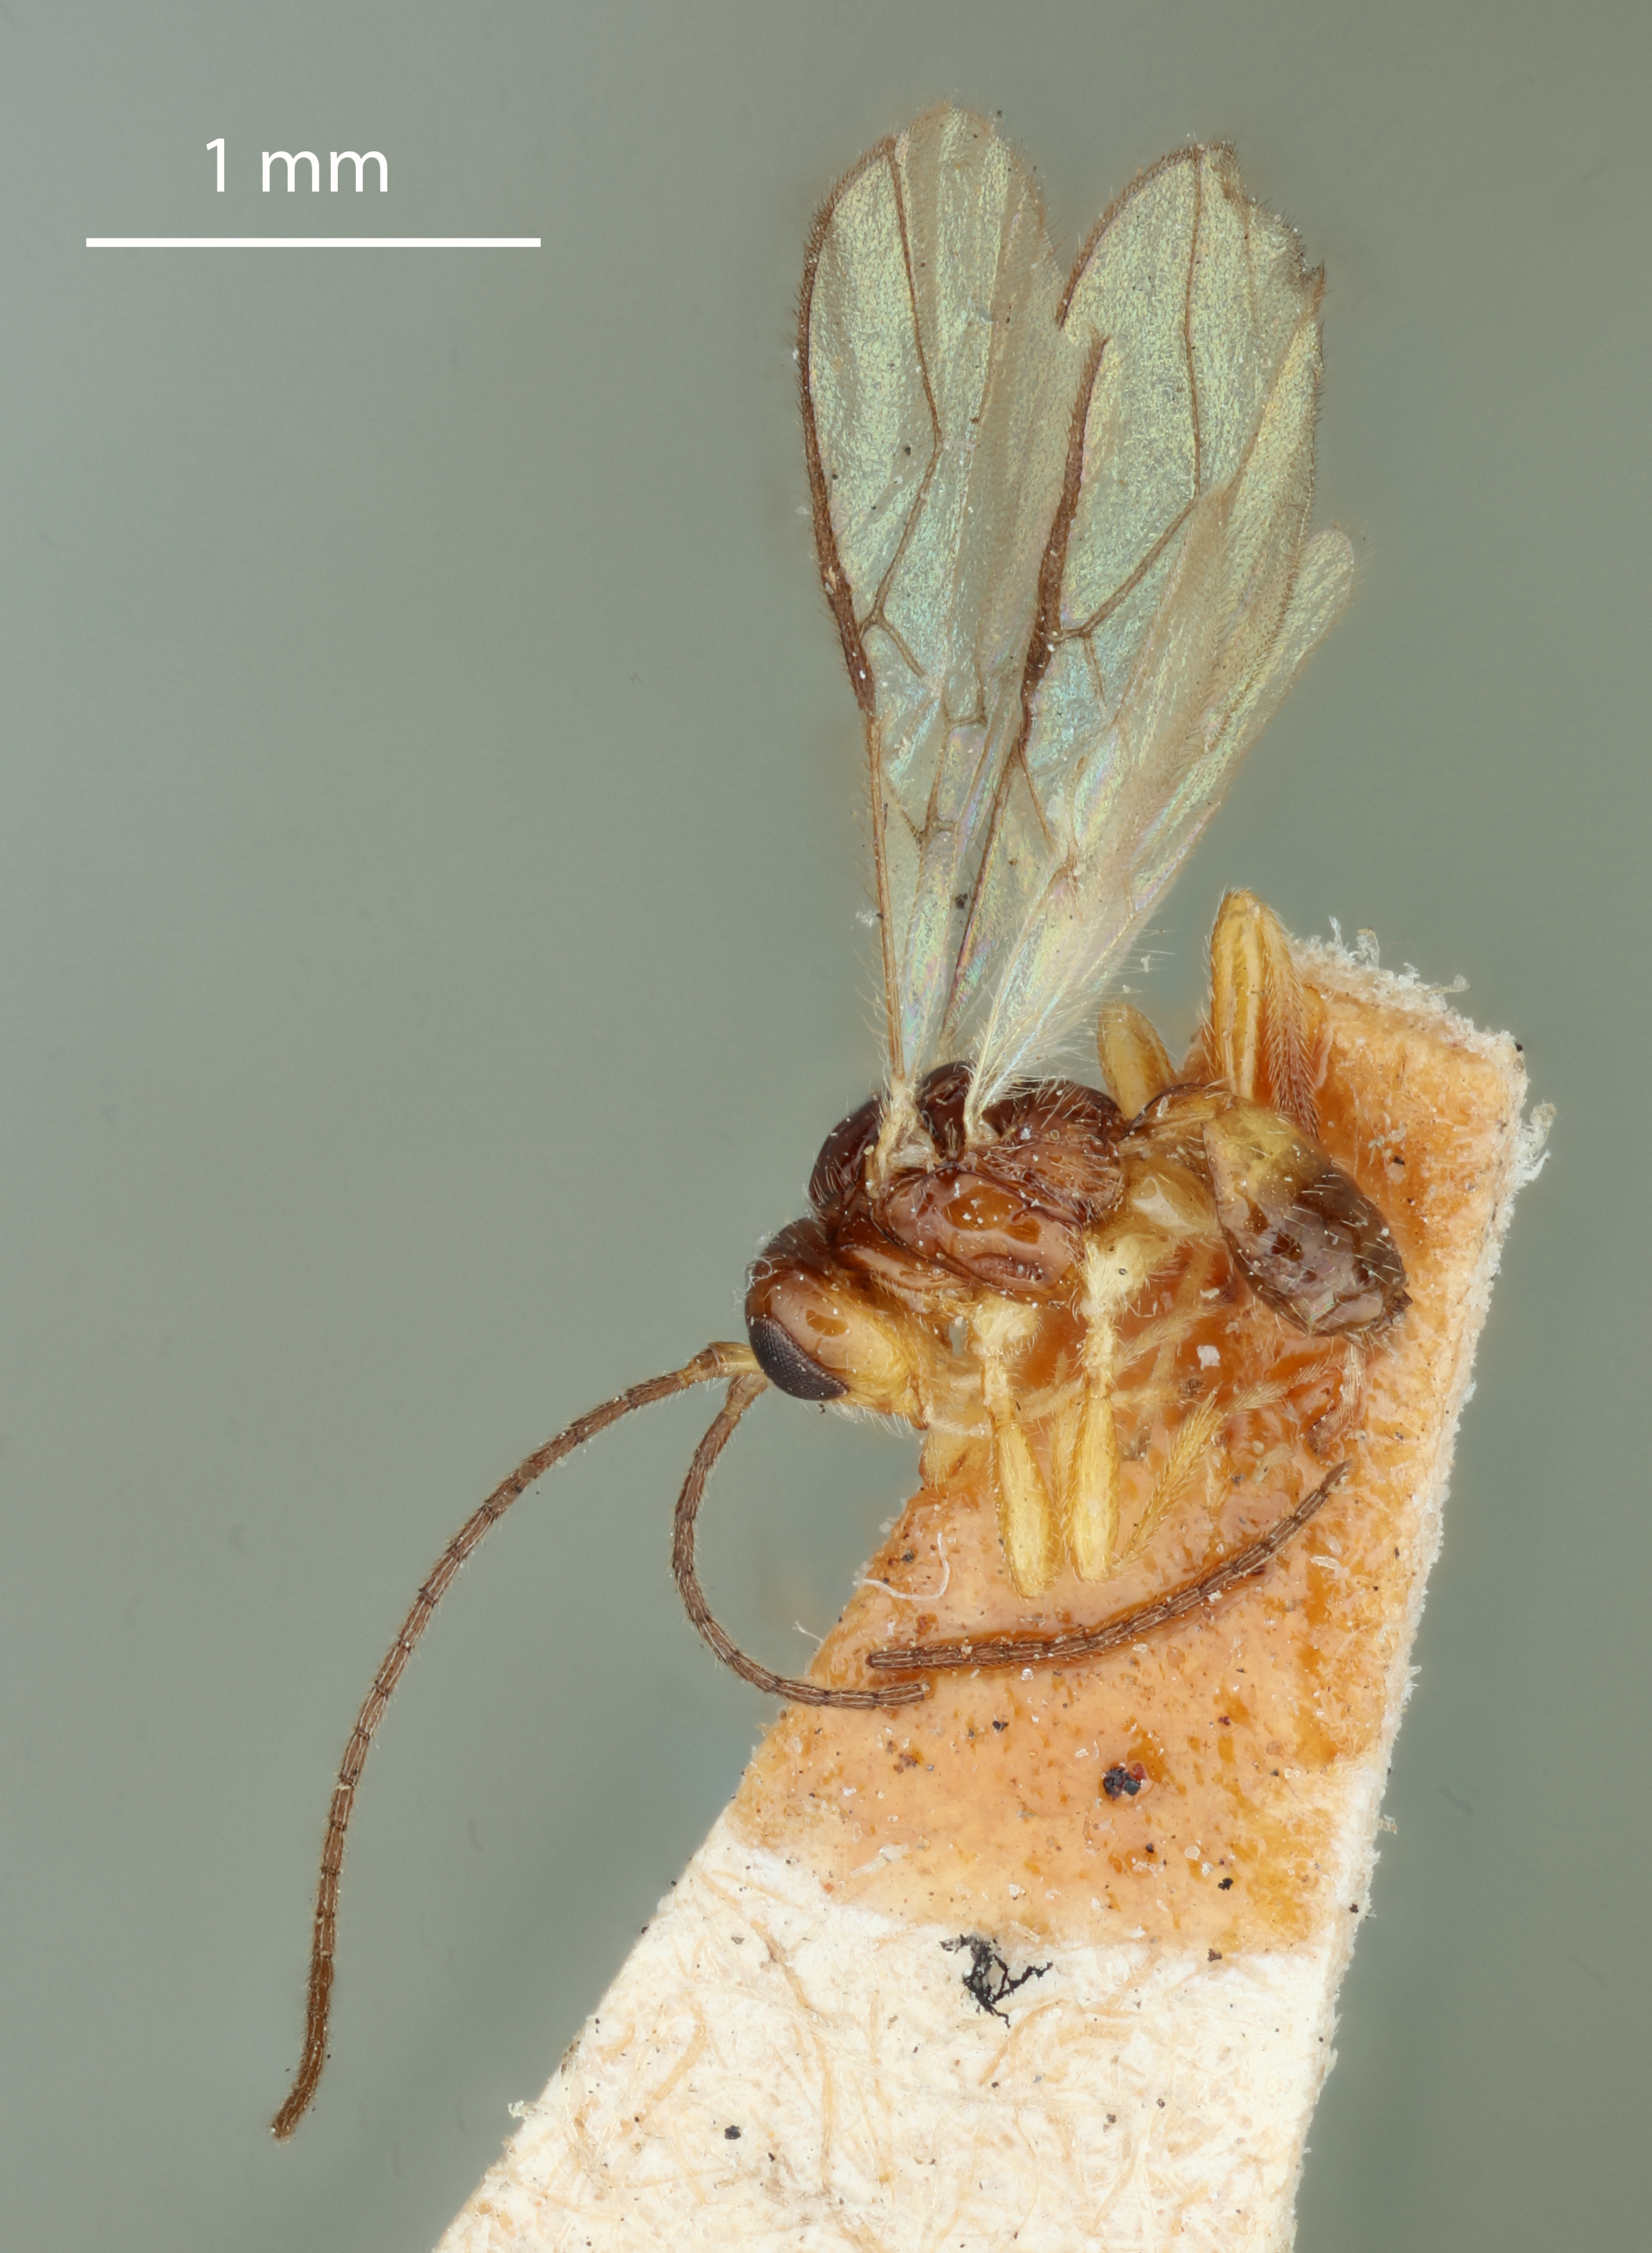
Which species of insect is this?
Adelura tibialis
